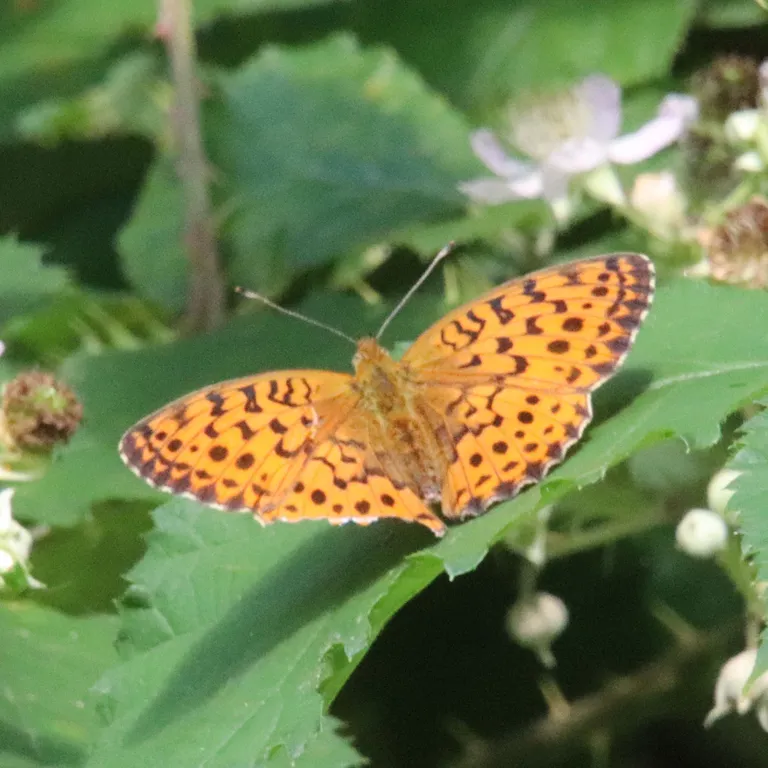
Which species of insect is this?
Brenthis daphne
